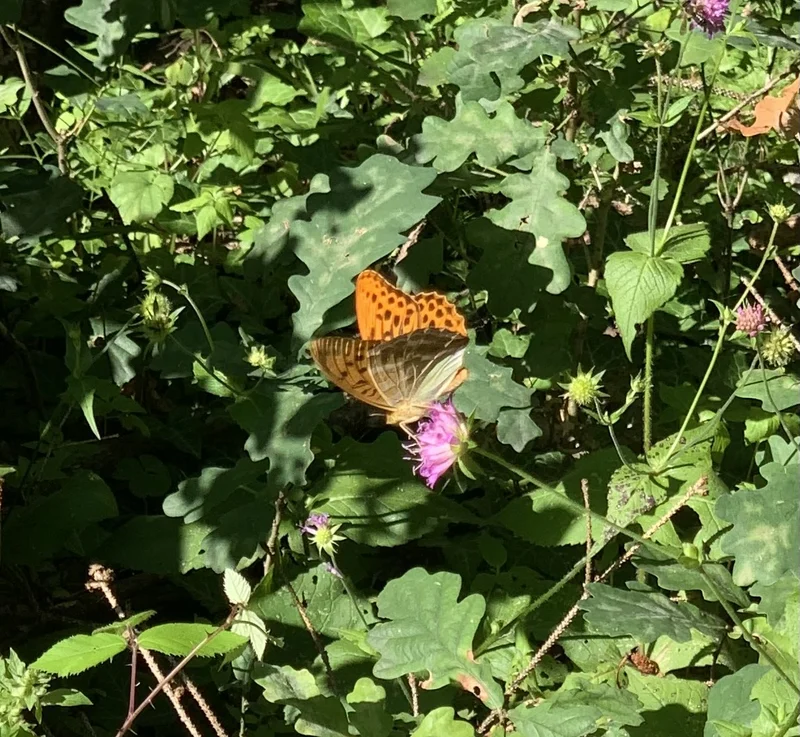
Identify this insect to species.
Argynnis paphia
